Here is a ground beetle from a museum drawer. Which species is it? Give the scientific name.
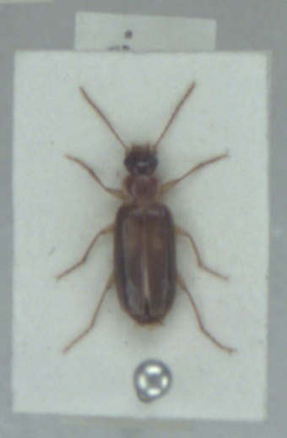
Dromius meridionalis
